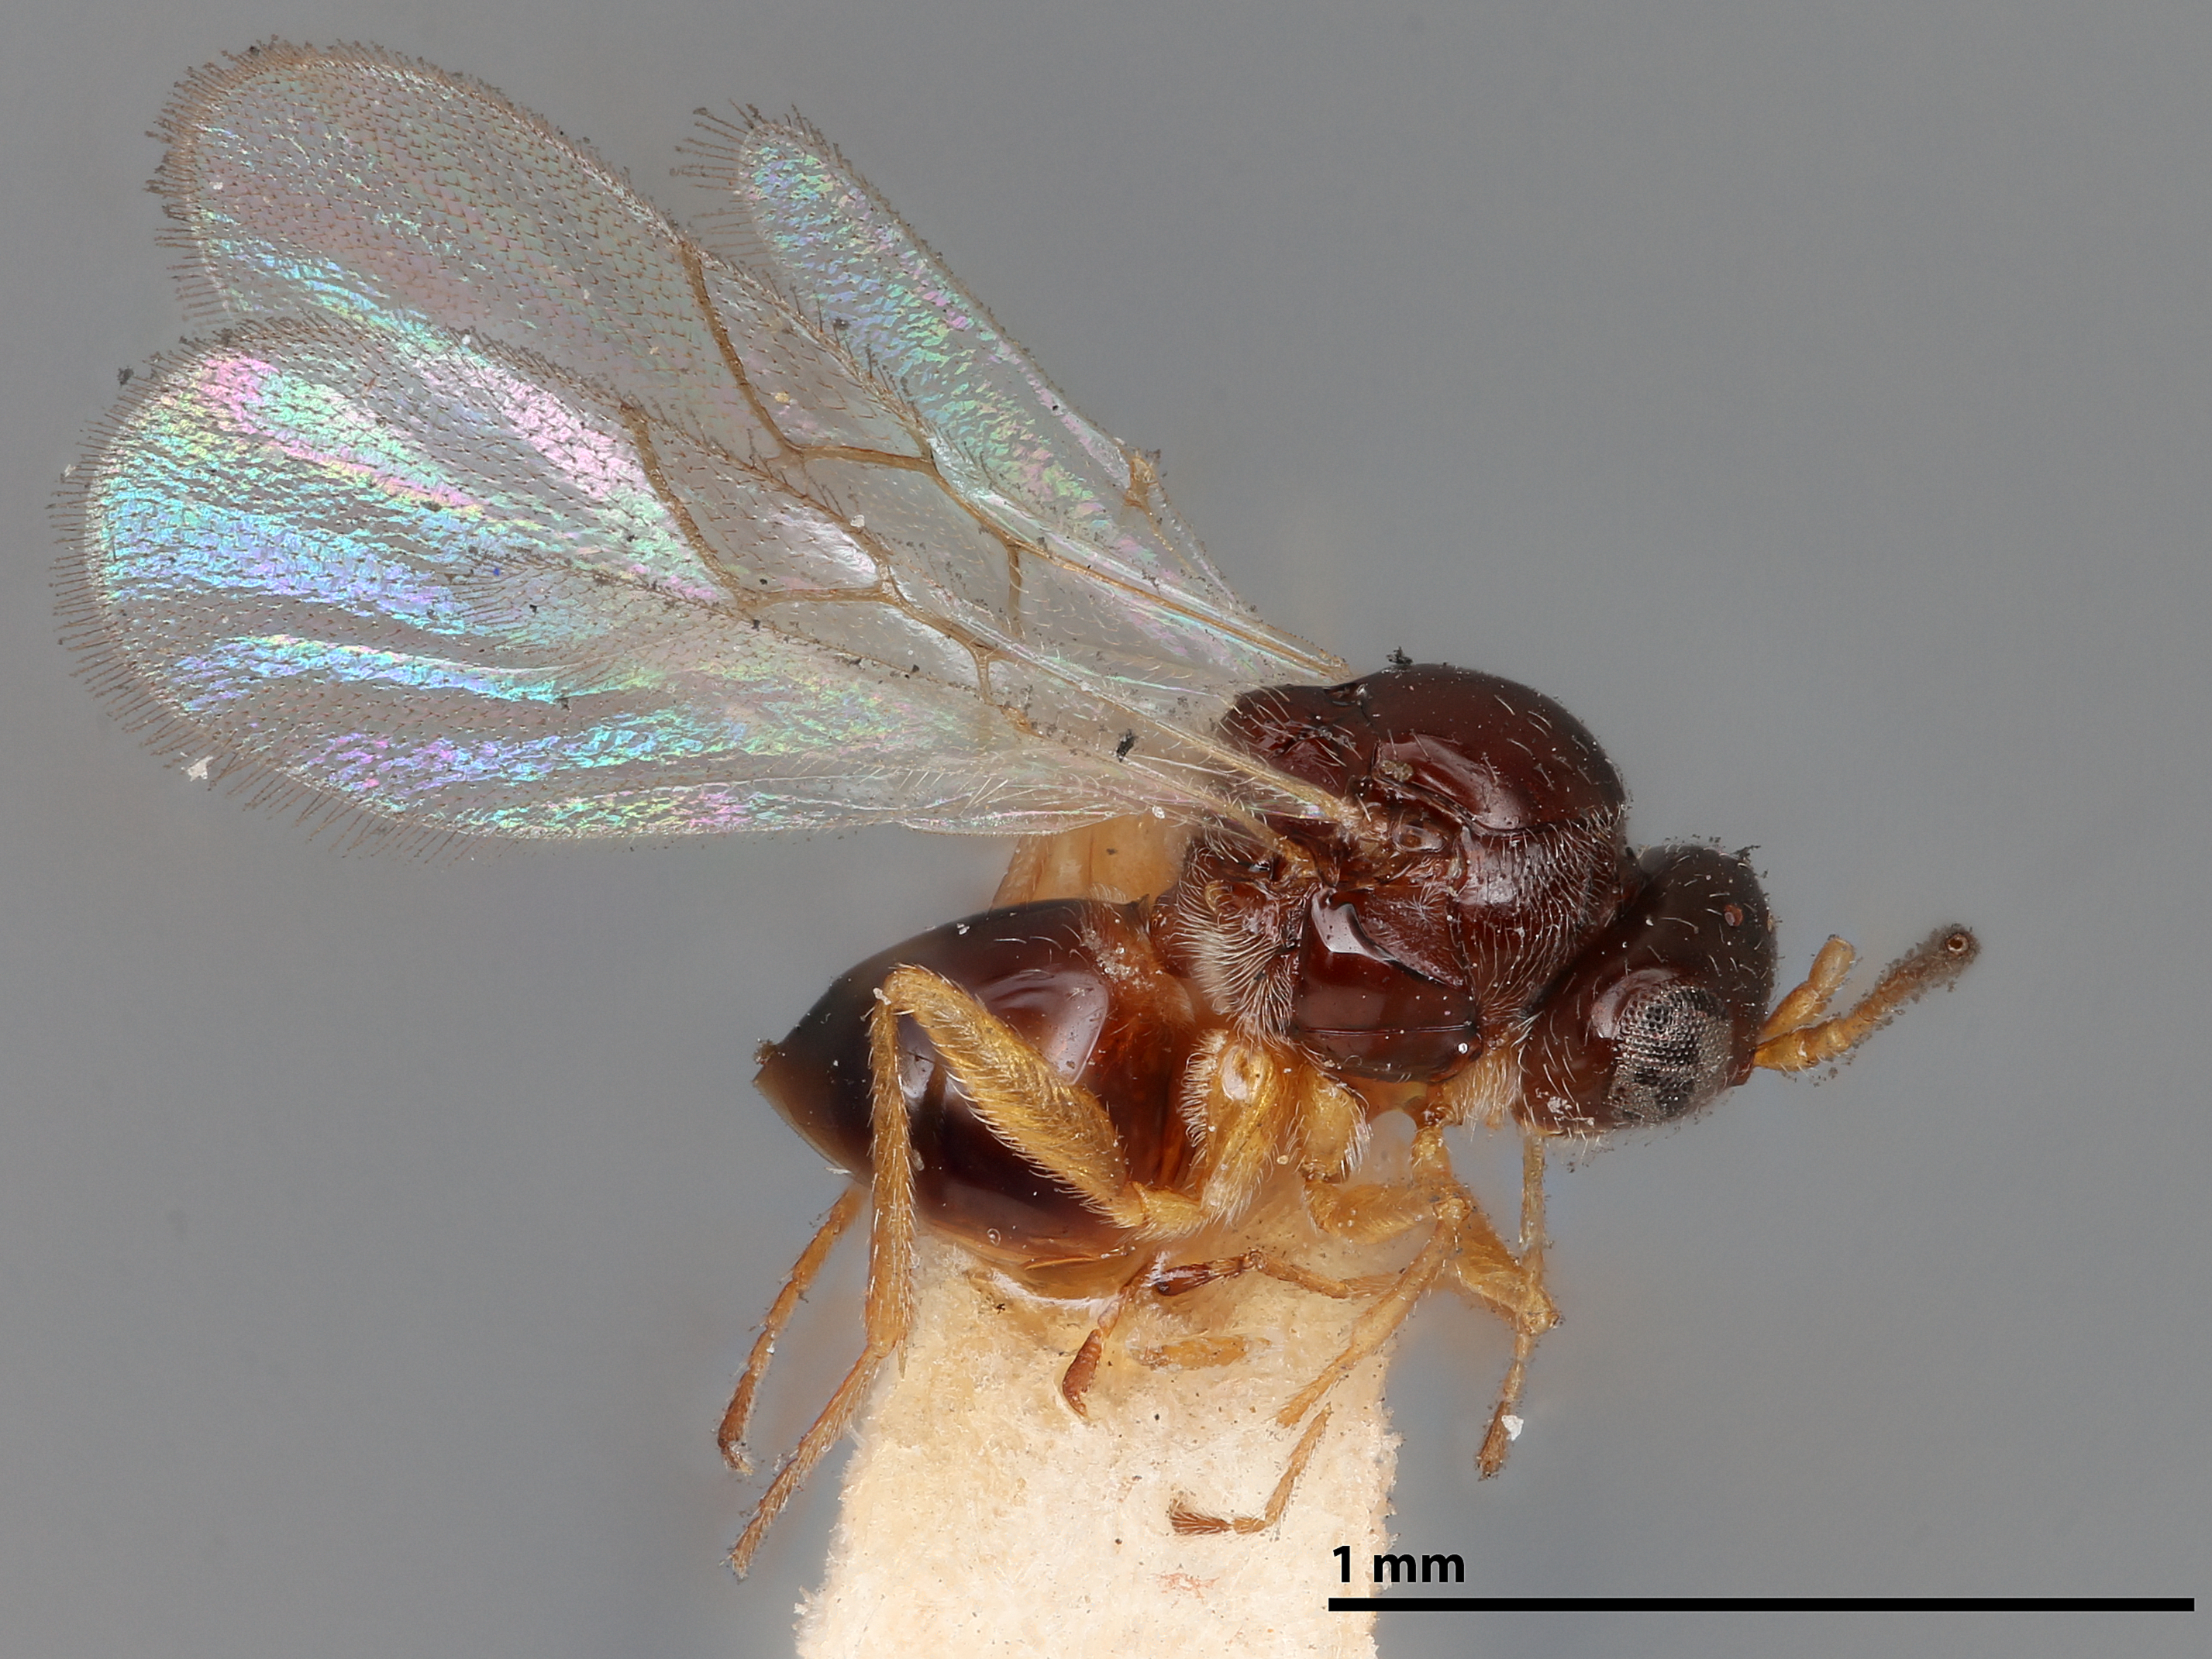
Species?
Allotria ambrosiae
